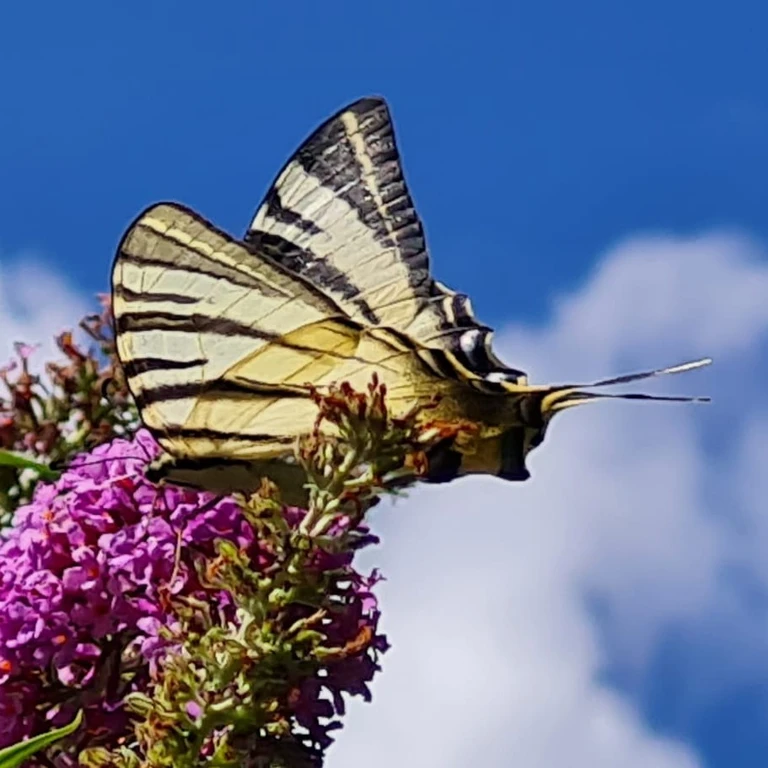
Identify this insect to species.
Iphiclides podalirius
